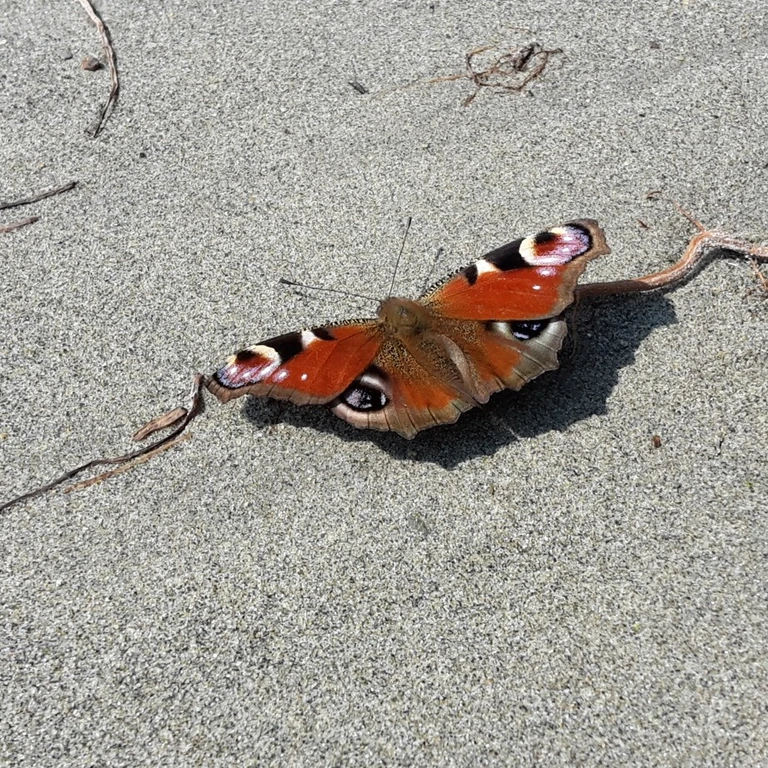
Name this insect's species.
Aglais io
